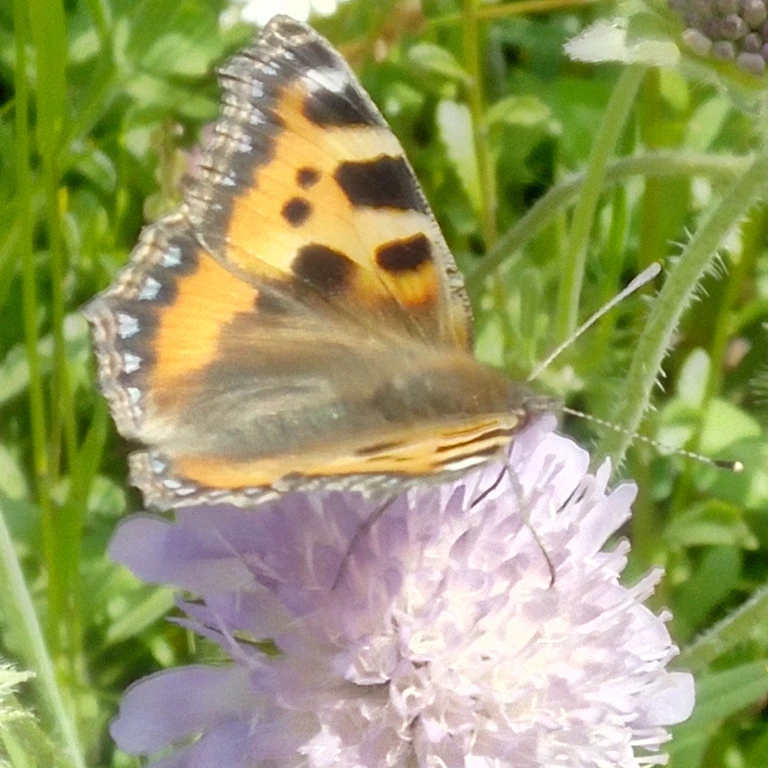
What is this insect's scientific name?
Aglais urticae
